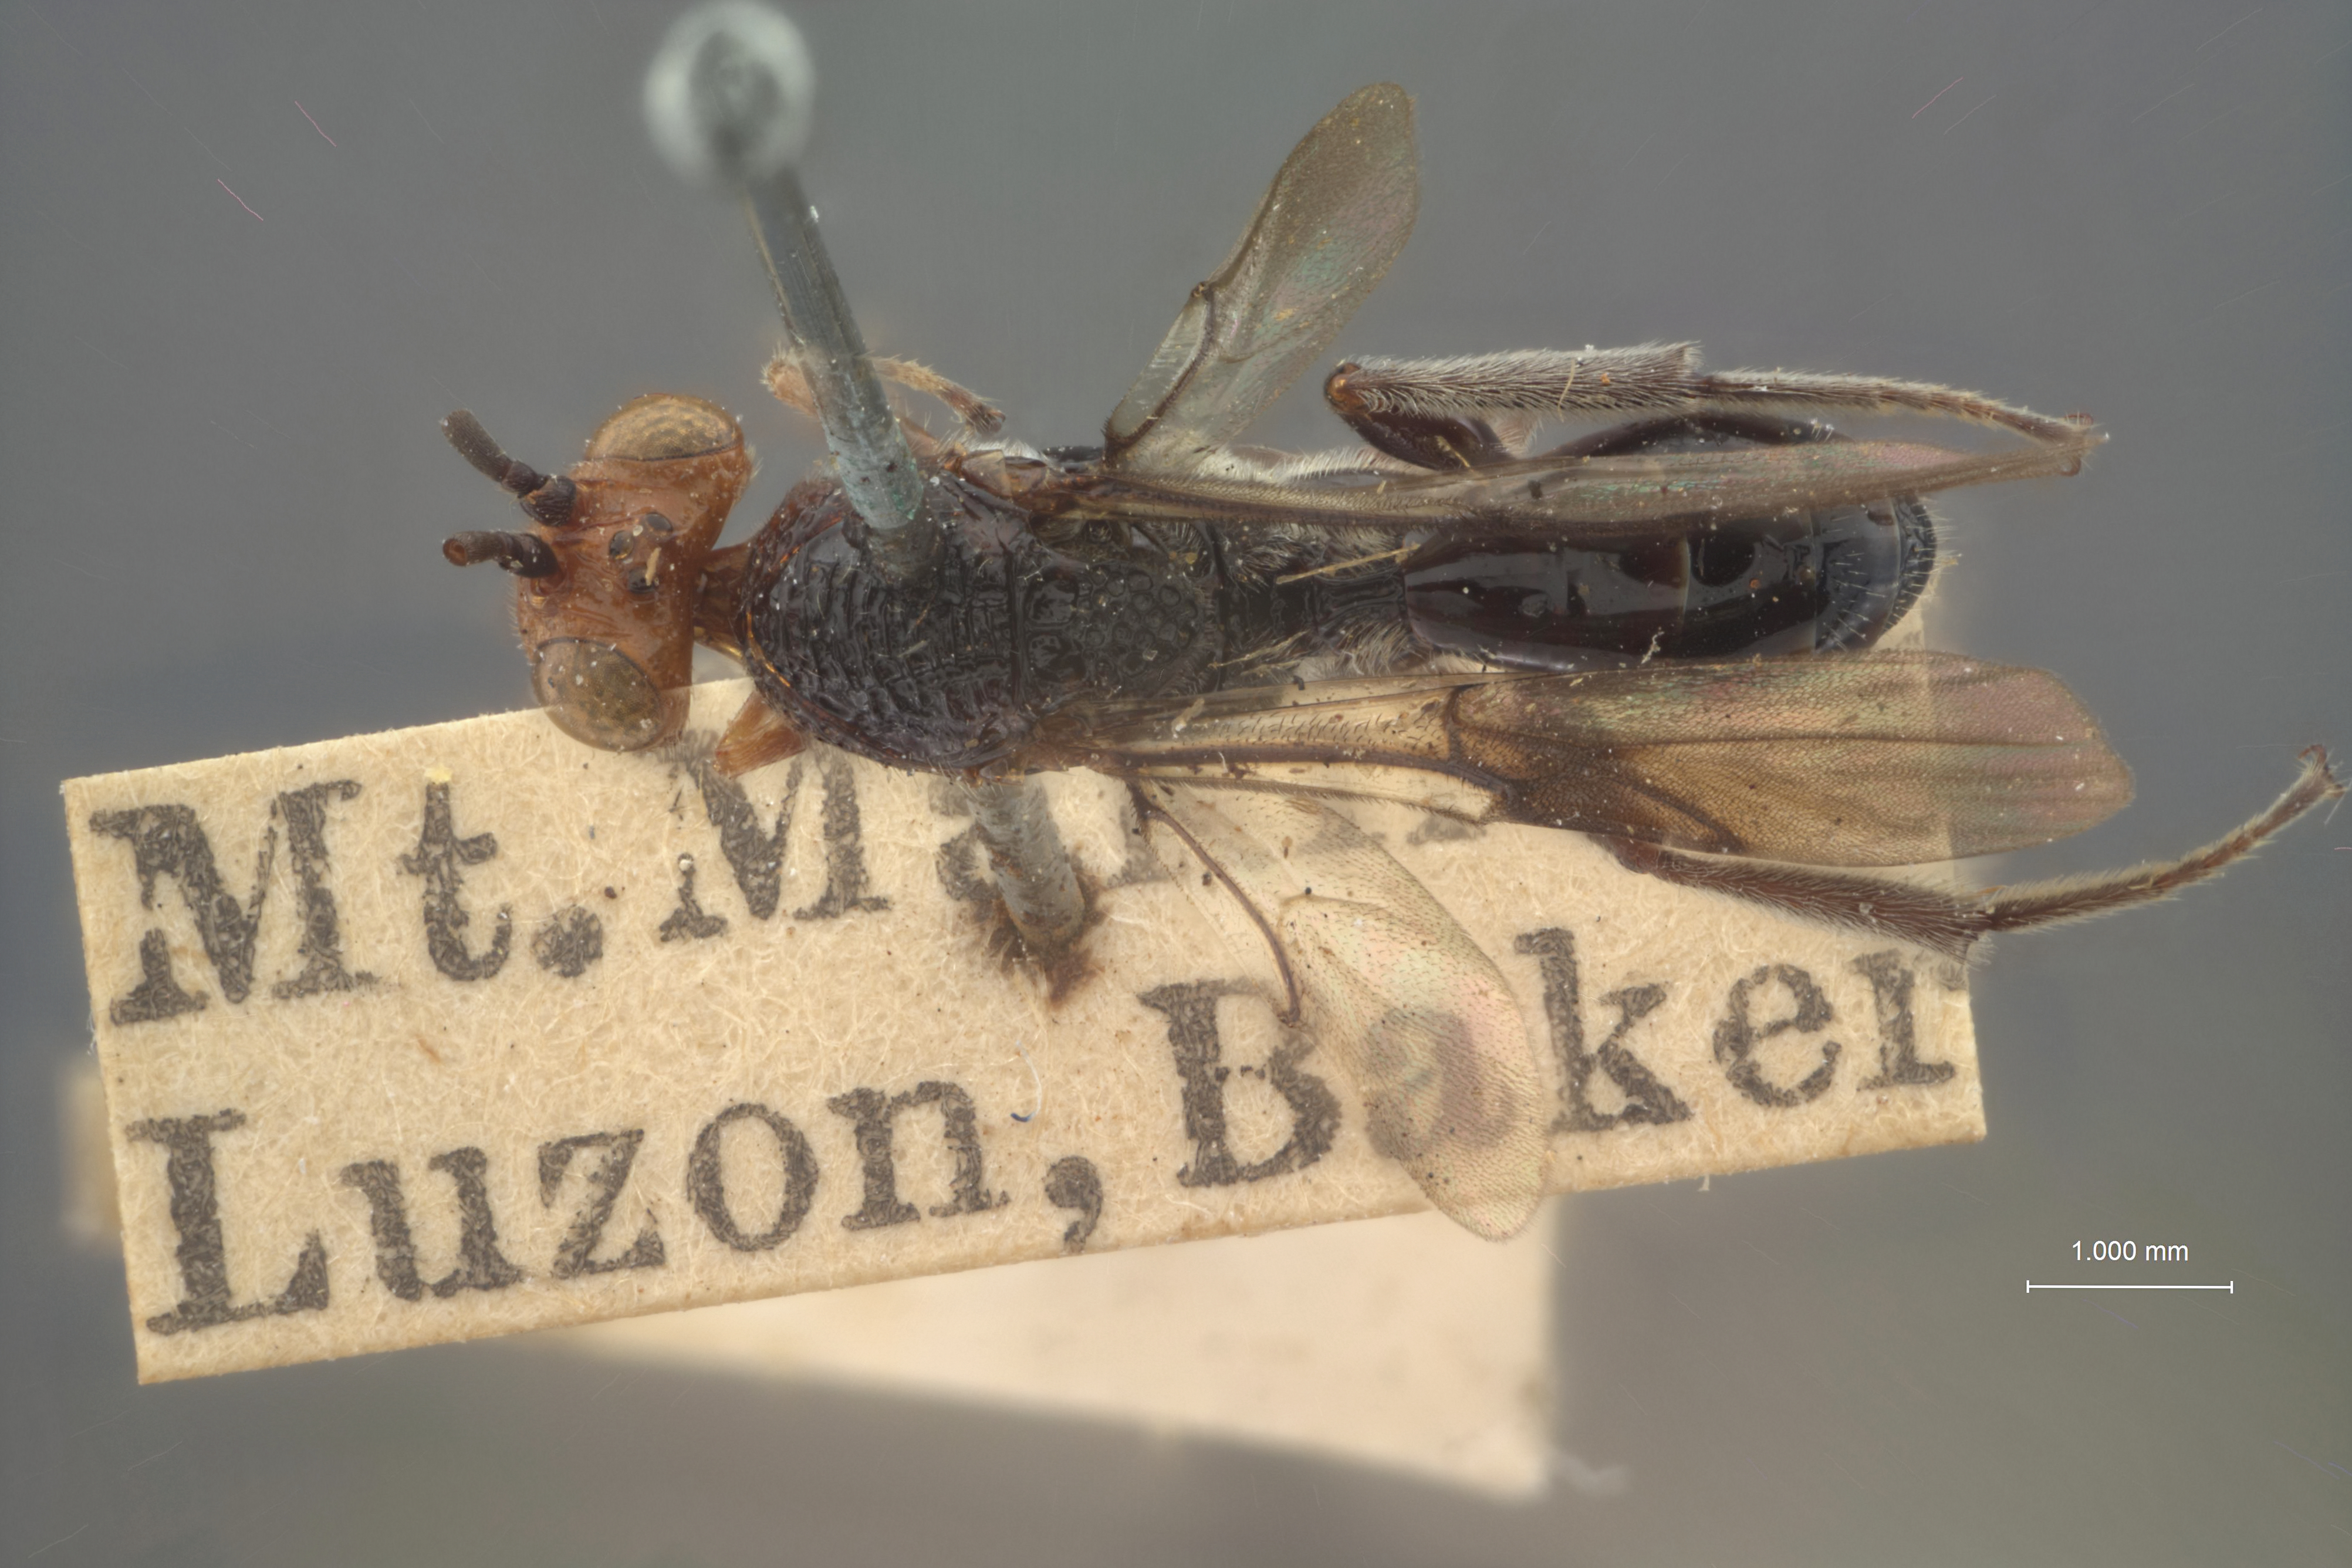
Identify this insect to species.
Allocynips ruficeps
